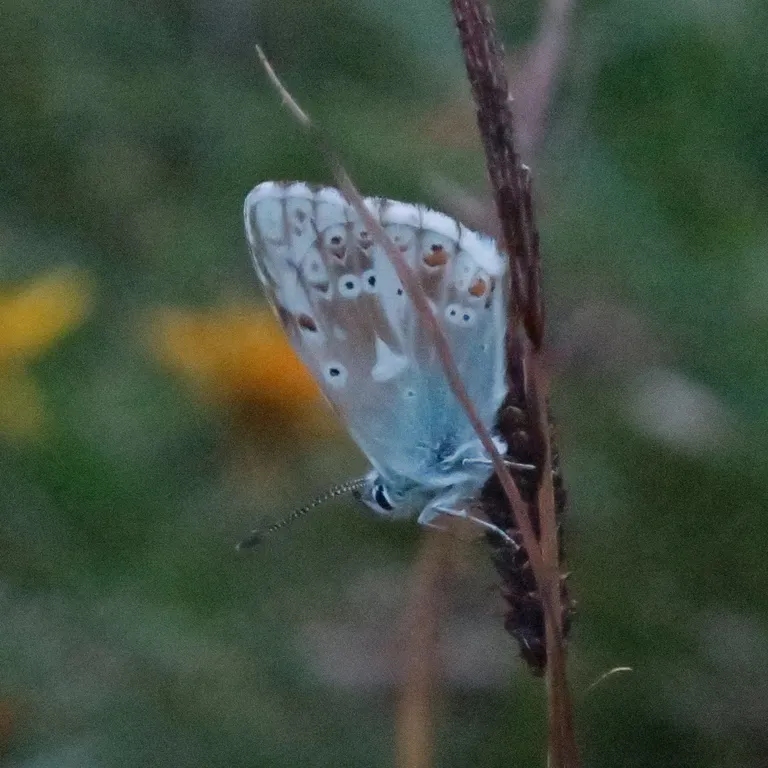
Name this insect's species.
Lysandra coridon
